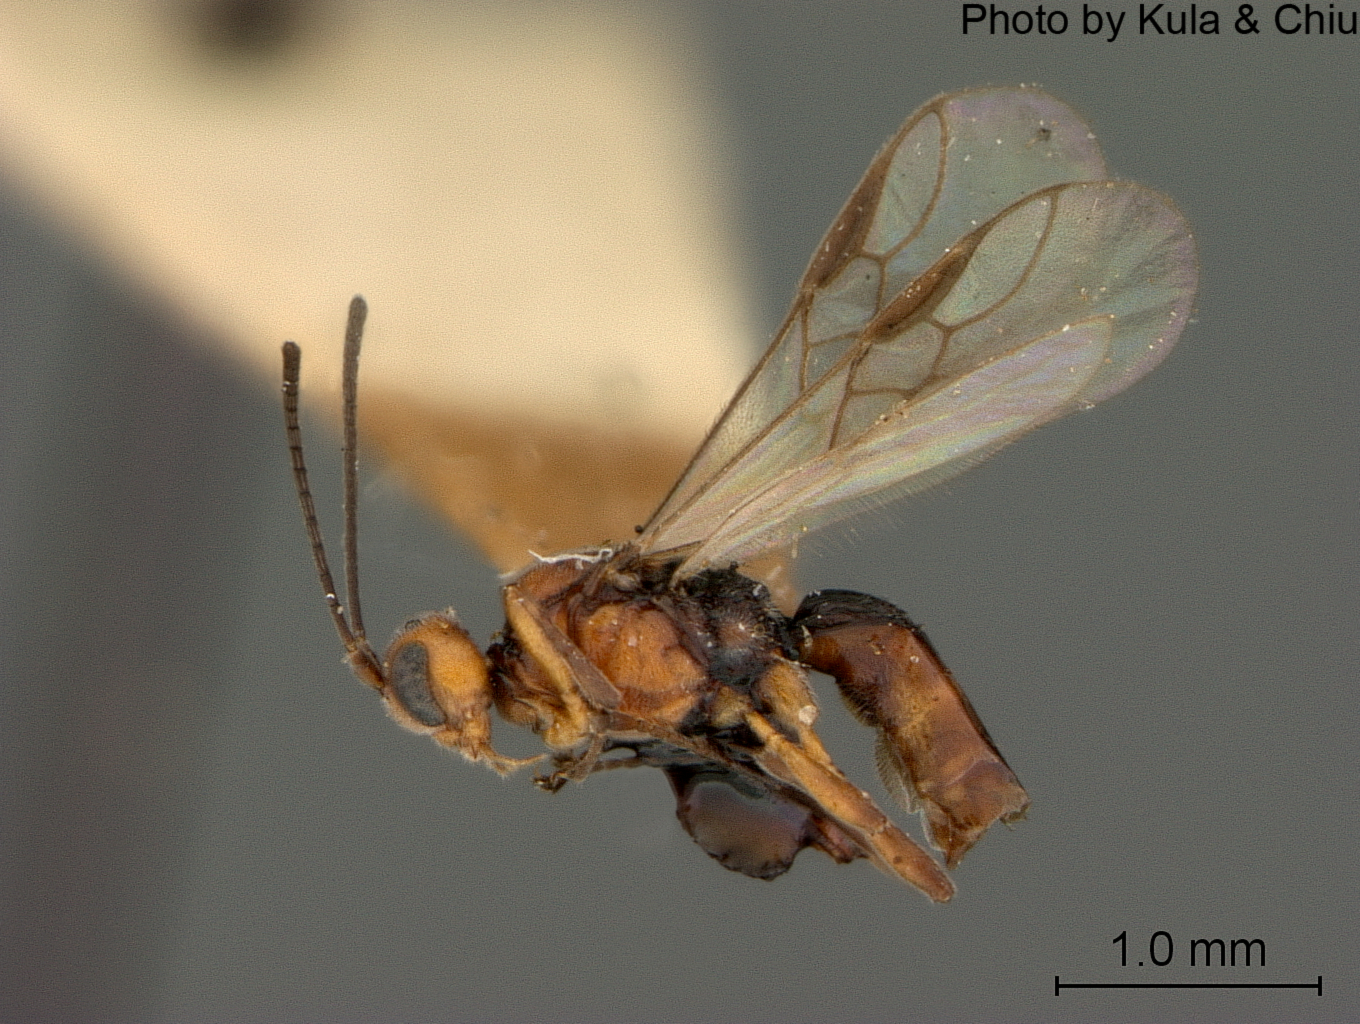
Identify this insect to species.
Chorebidea americana
